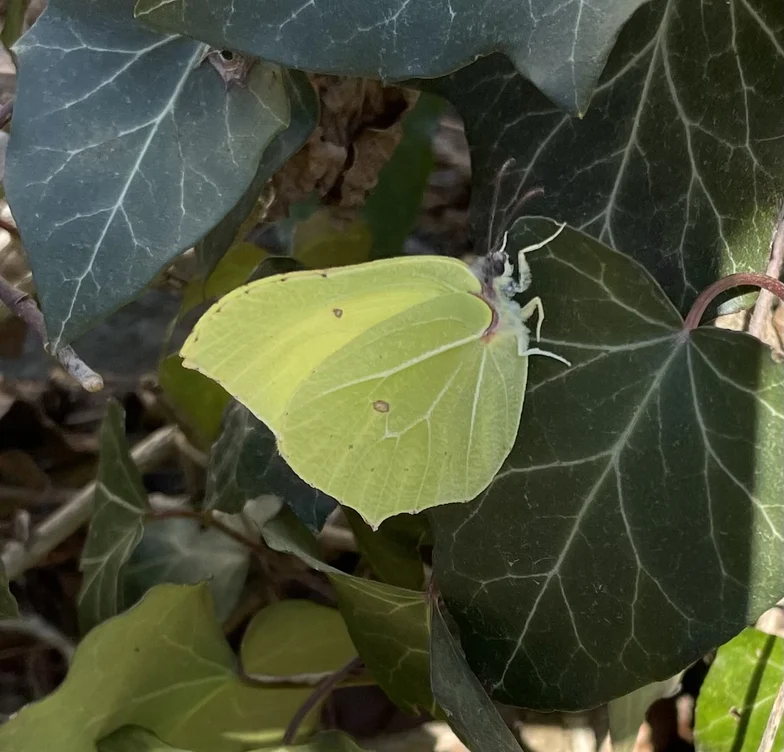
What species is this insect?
Gonepteryx rhamni
